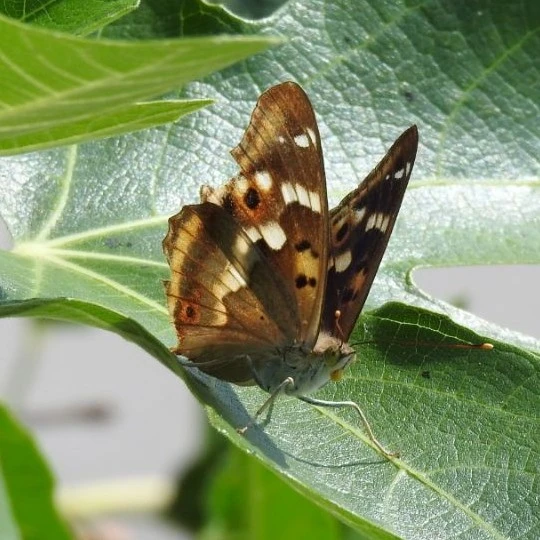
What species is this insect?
Apatura ilia
